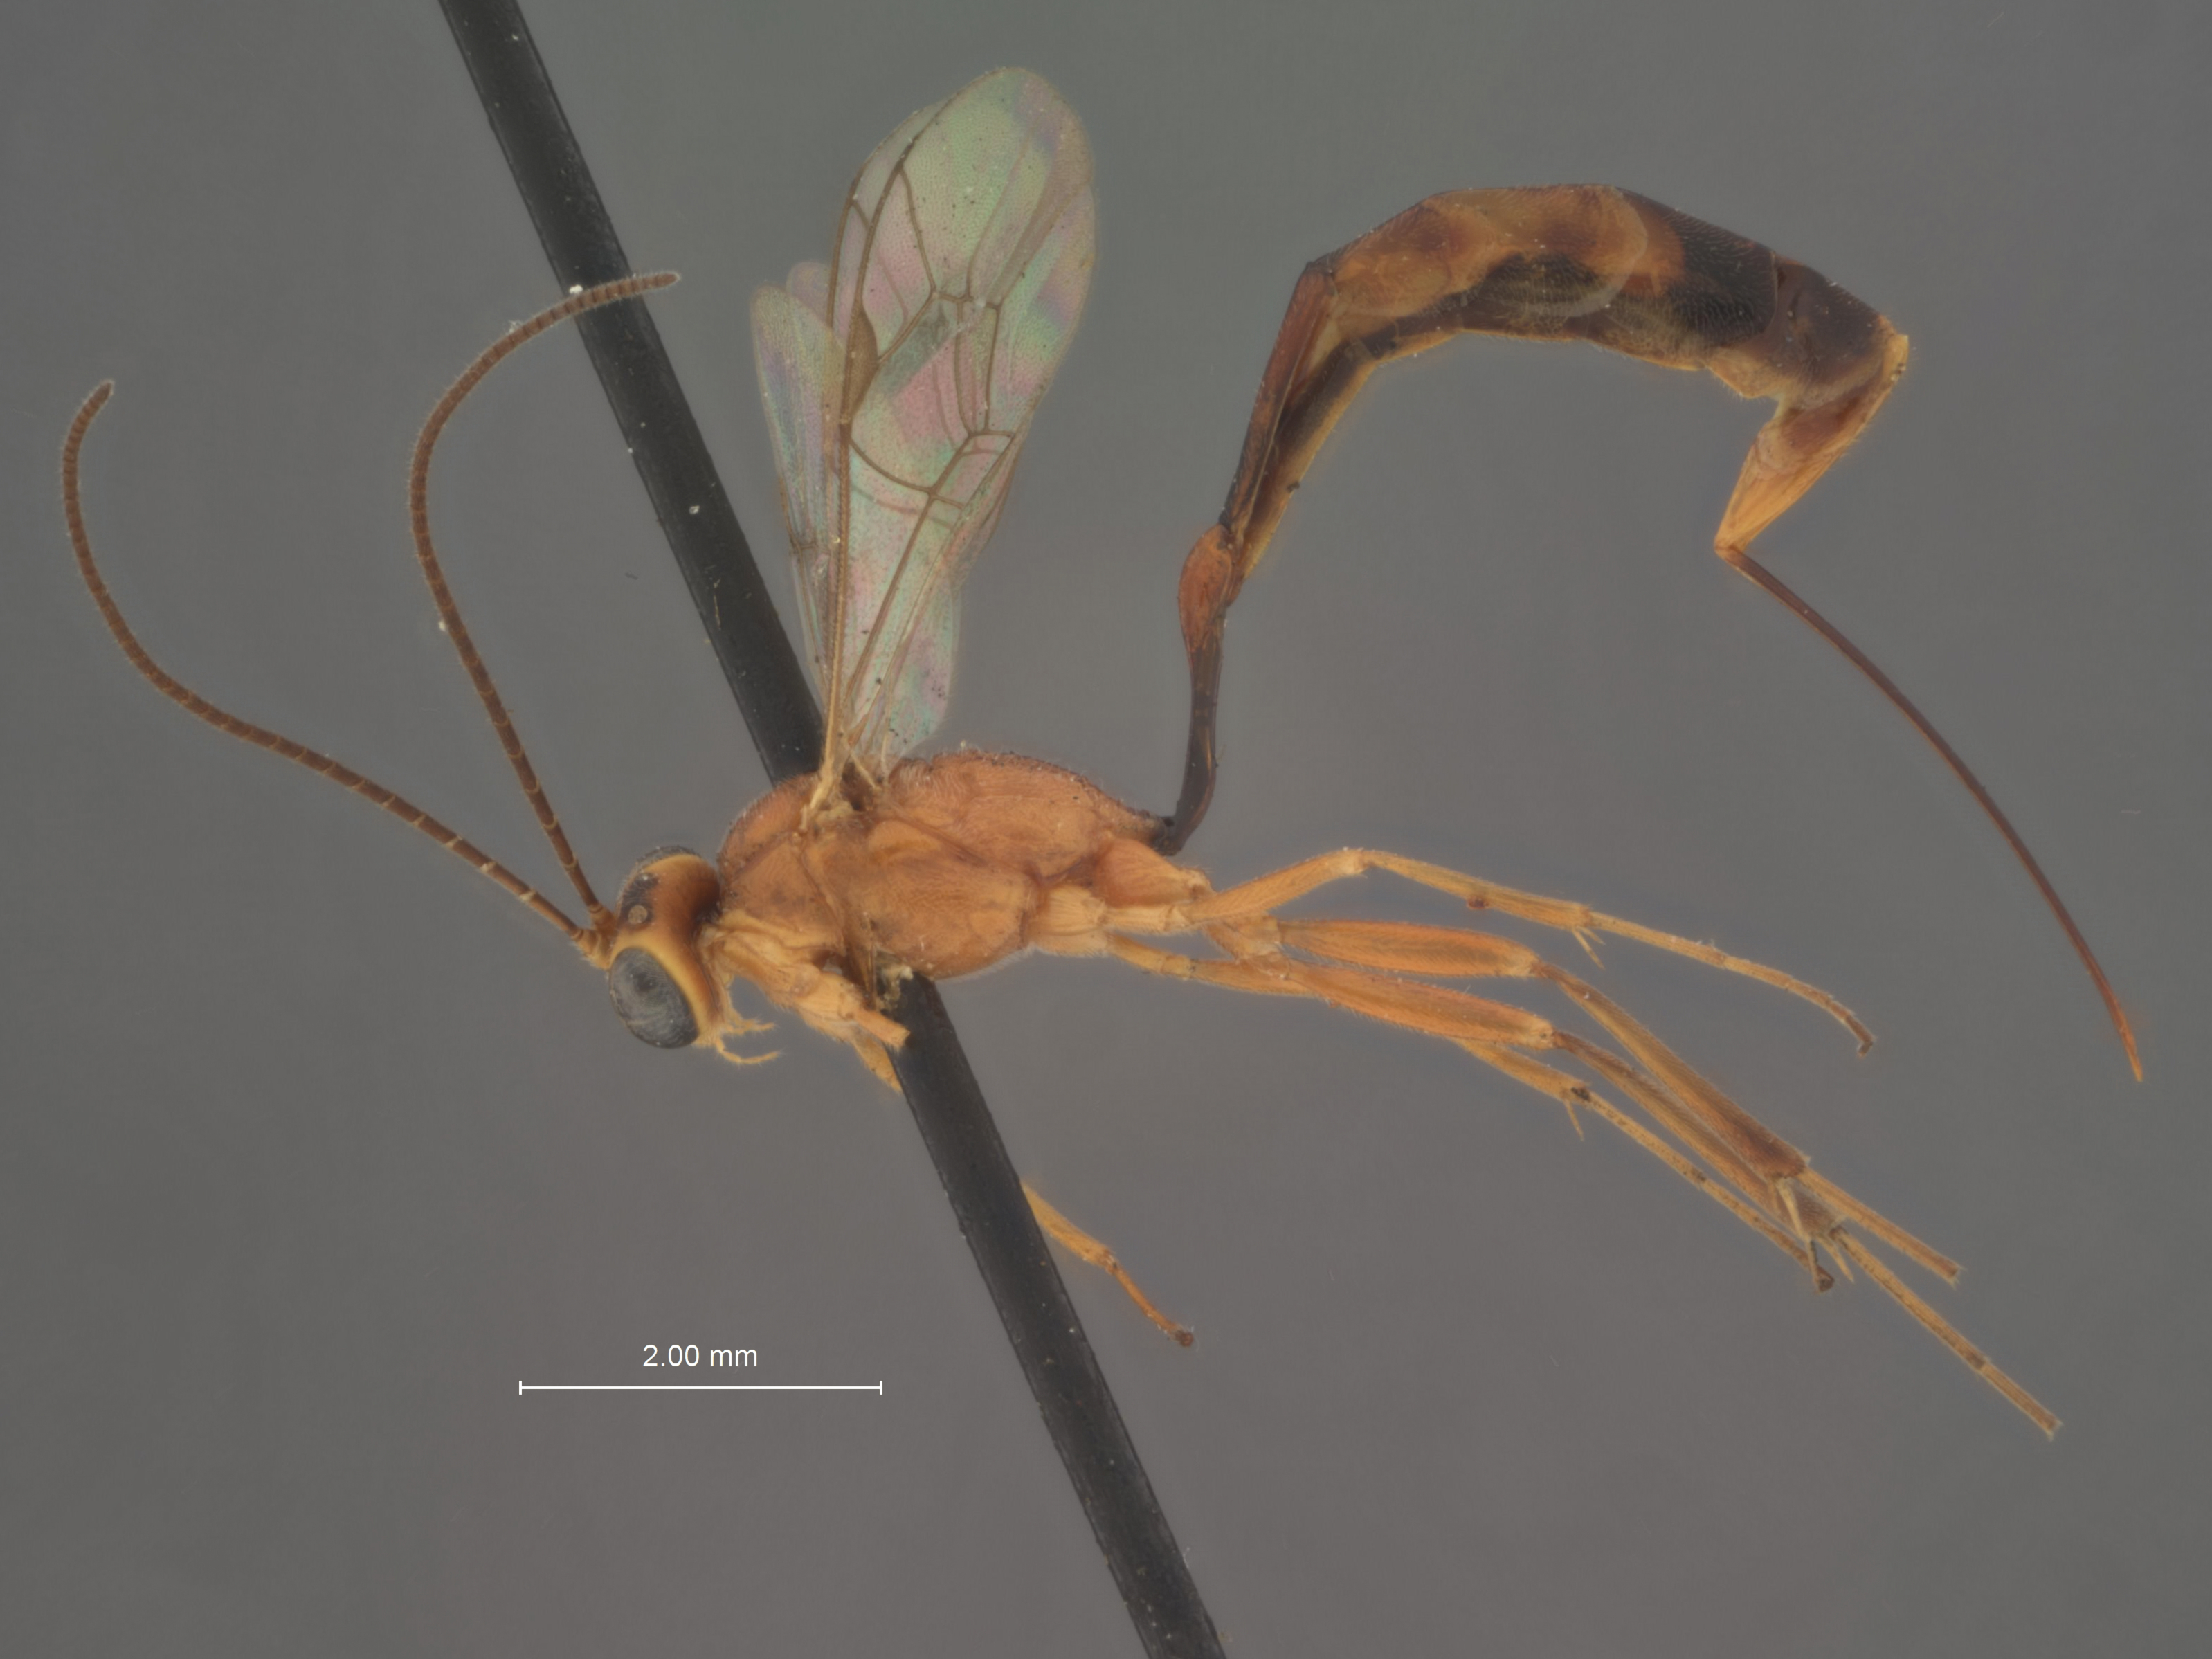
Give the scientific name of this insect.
Cremastus graciliventris
